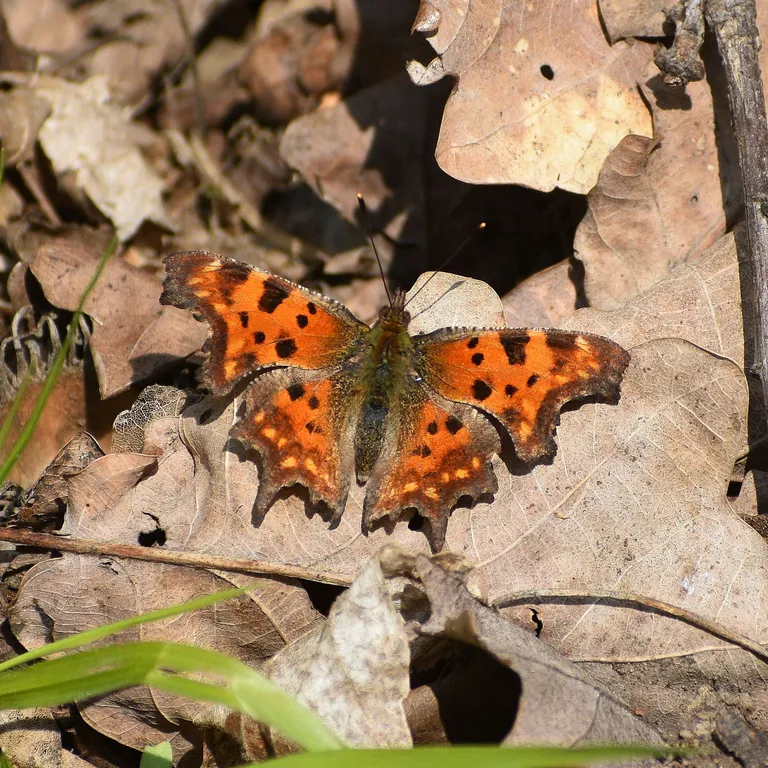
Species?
Polygonia c-album
